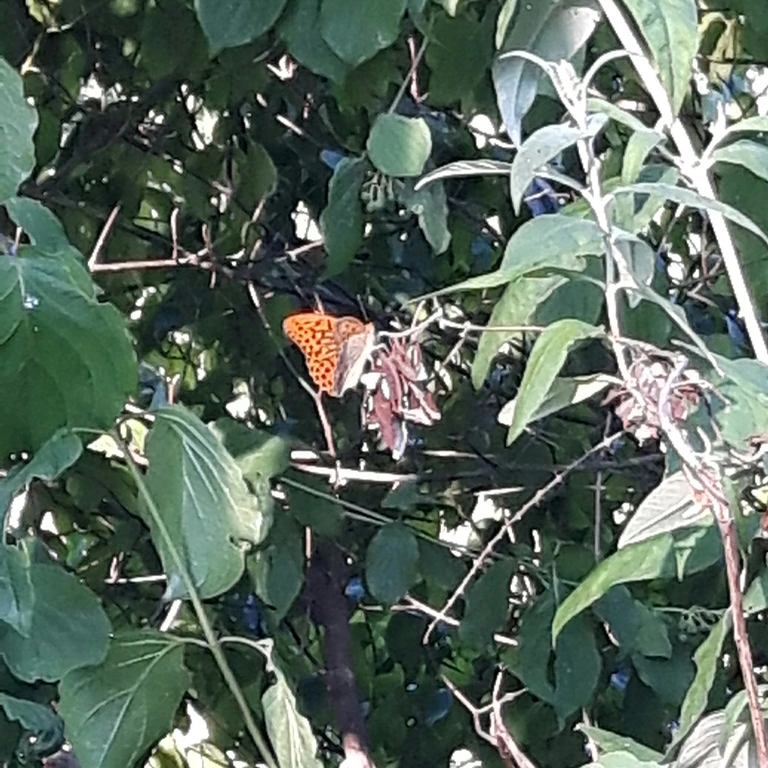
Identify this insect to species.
Argynnis paphia
